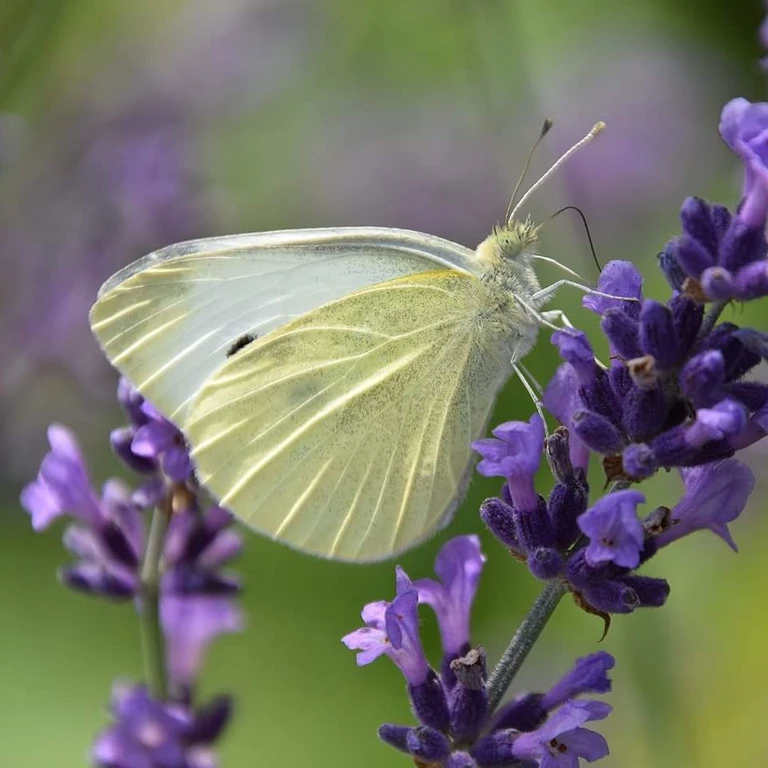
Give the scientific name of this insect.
Pieris rapae
